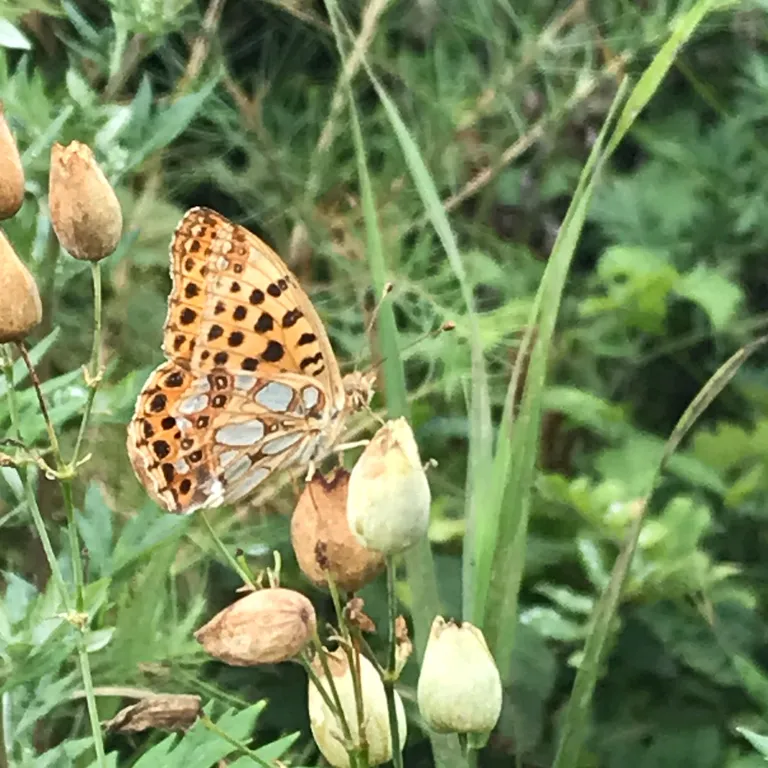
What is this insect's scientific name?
Issoria lathonia
